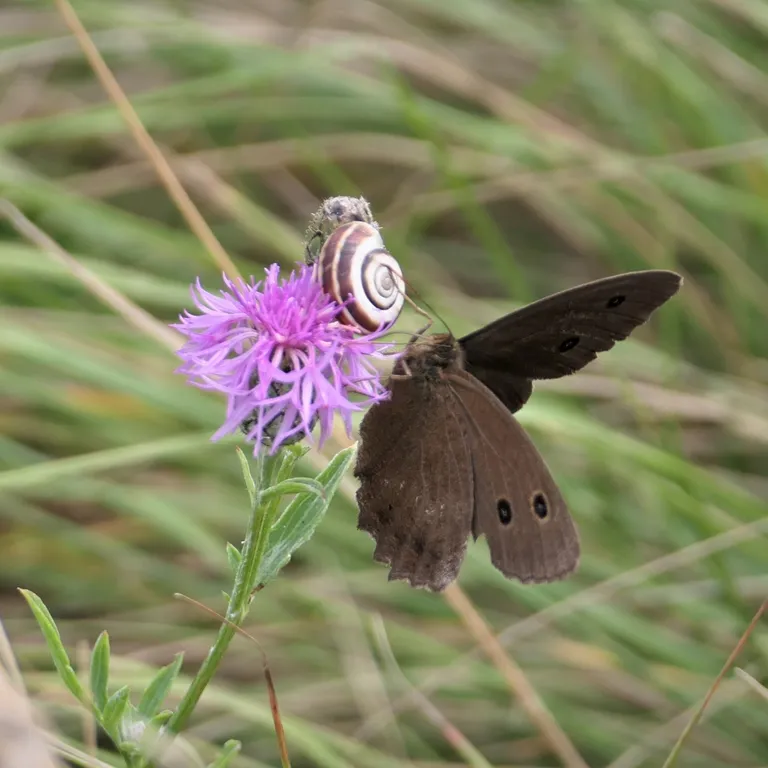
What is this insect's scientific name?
Minois dryas
